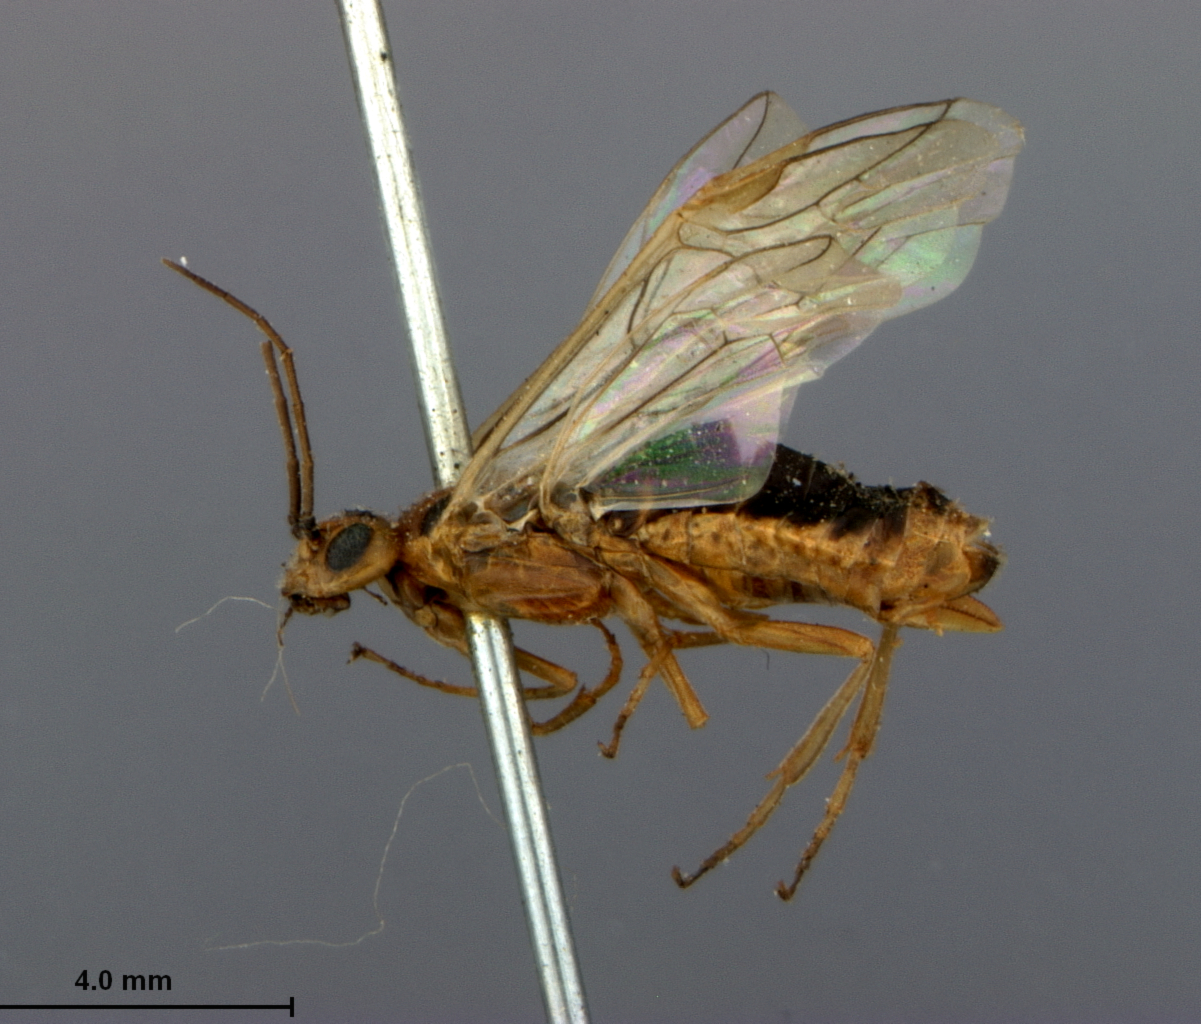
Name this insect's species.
Pteronus shumagensis
